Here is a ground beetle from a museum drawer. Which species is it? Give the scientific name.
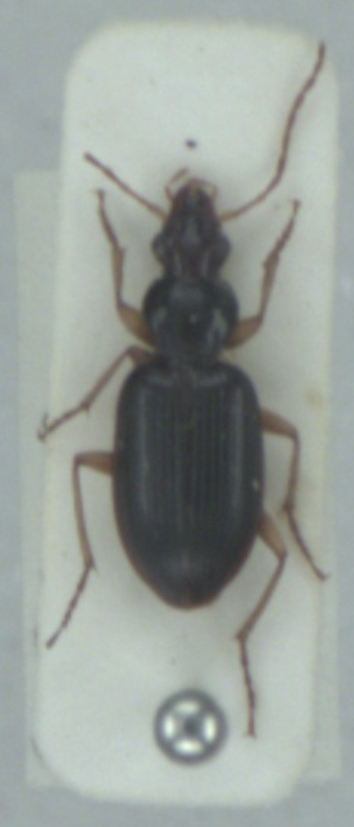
Paranchus albipes
